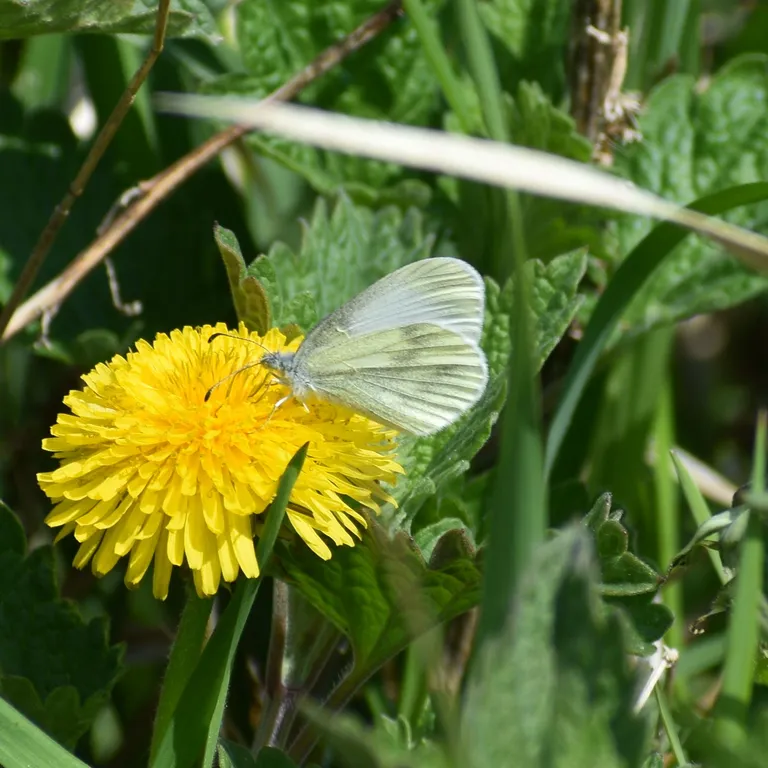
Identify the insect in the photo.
Leptidea sinapis/juvernica
